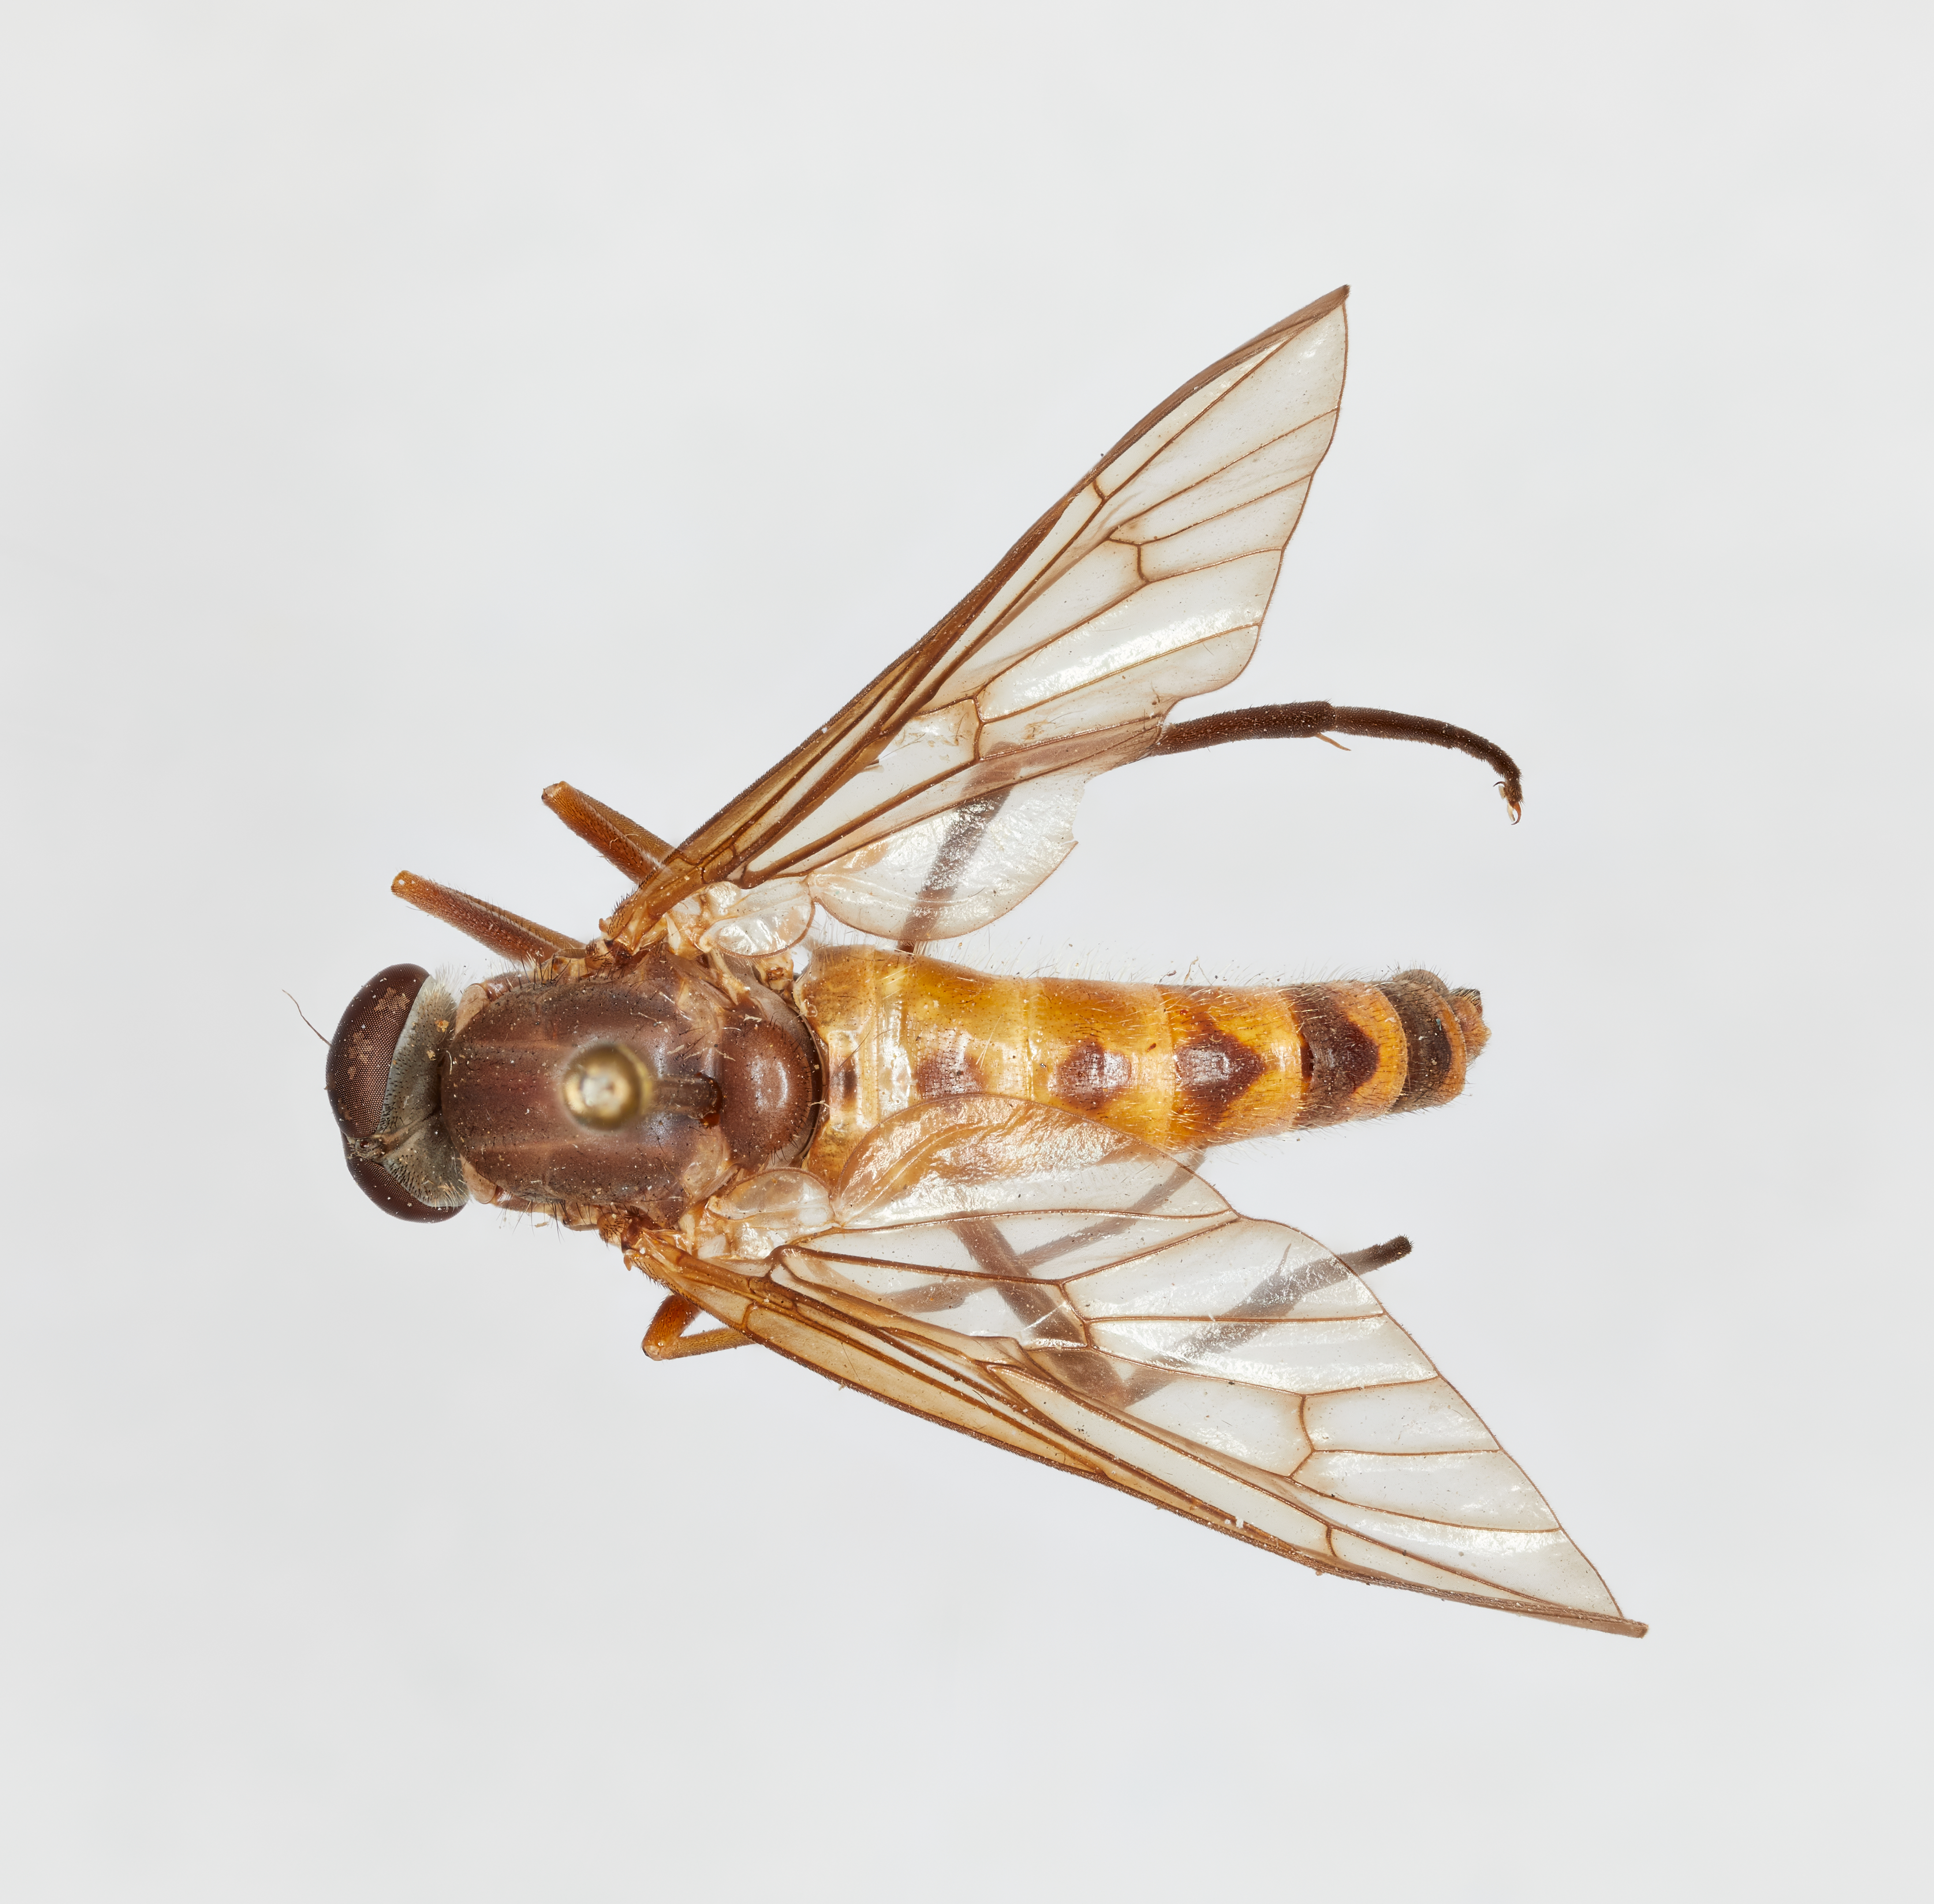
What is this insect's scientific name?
Rhagio costatus
